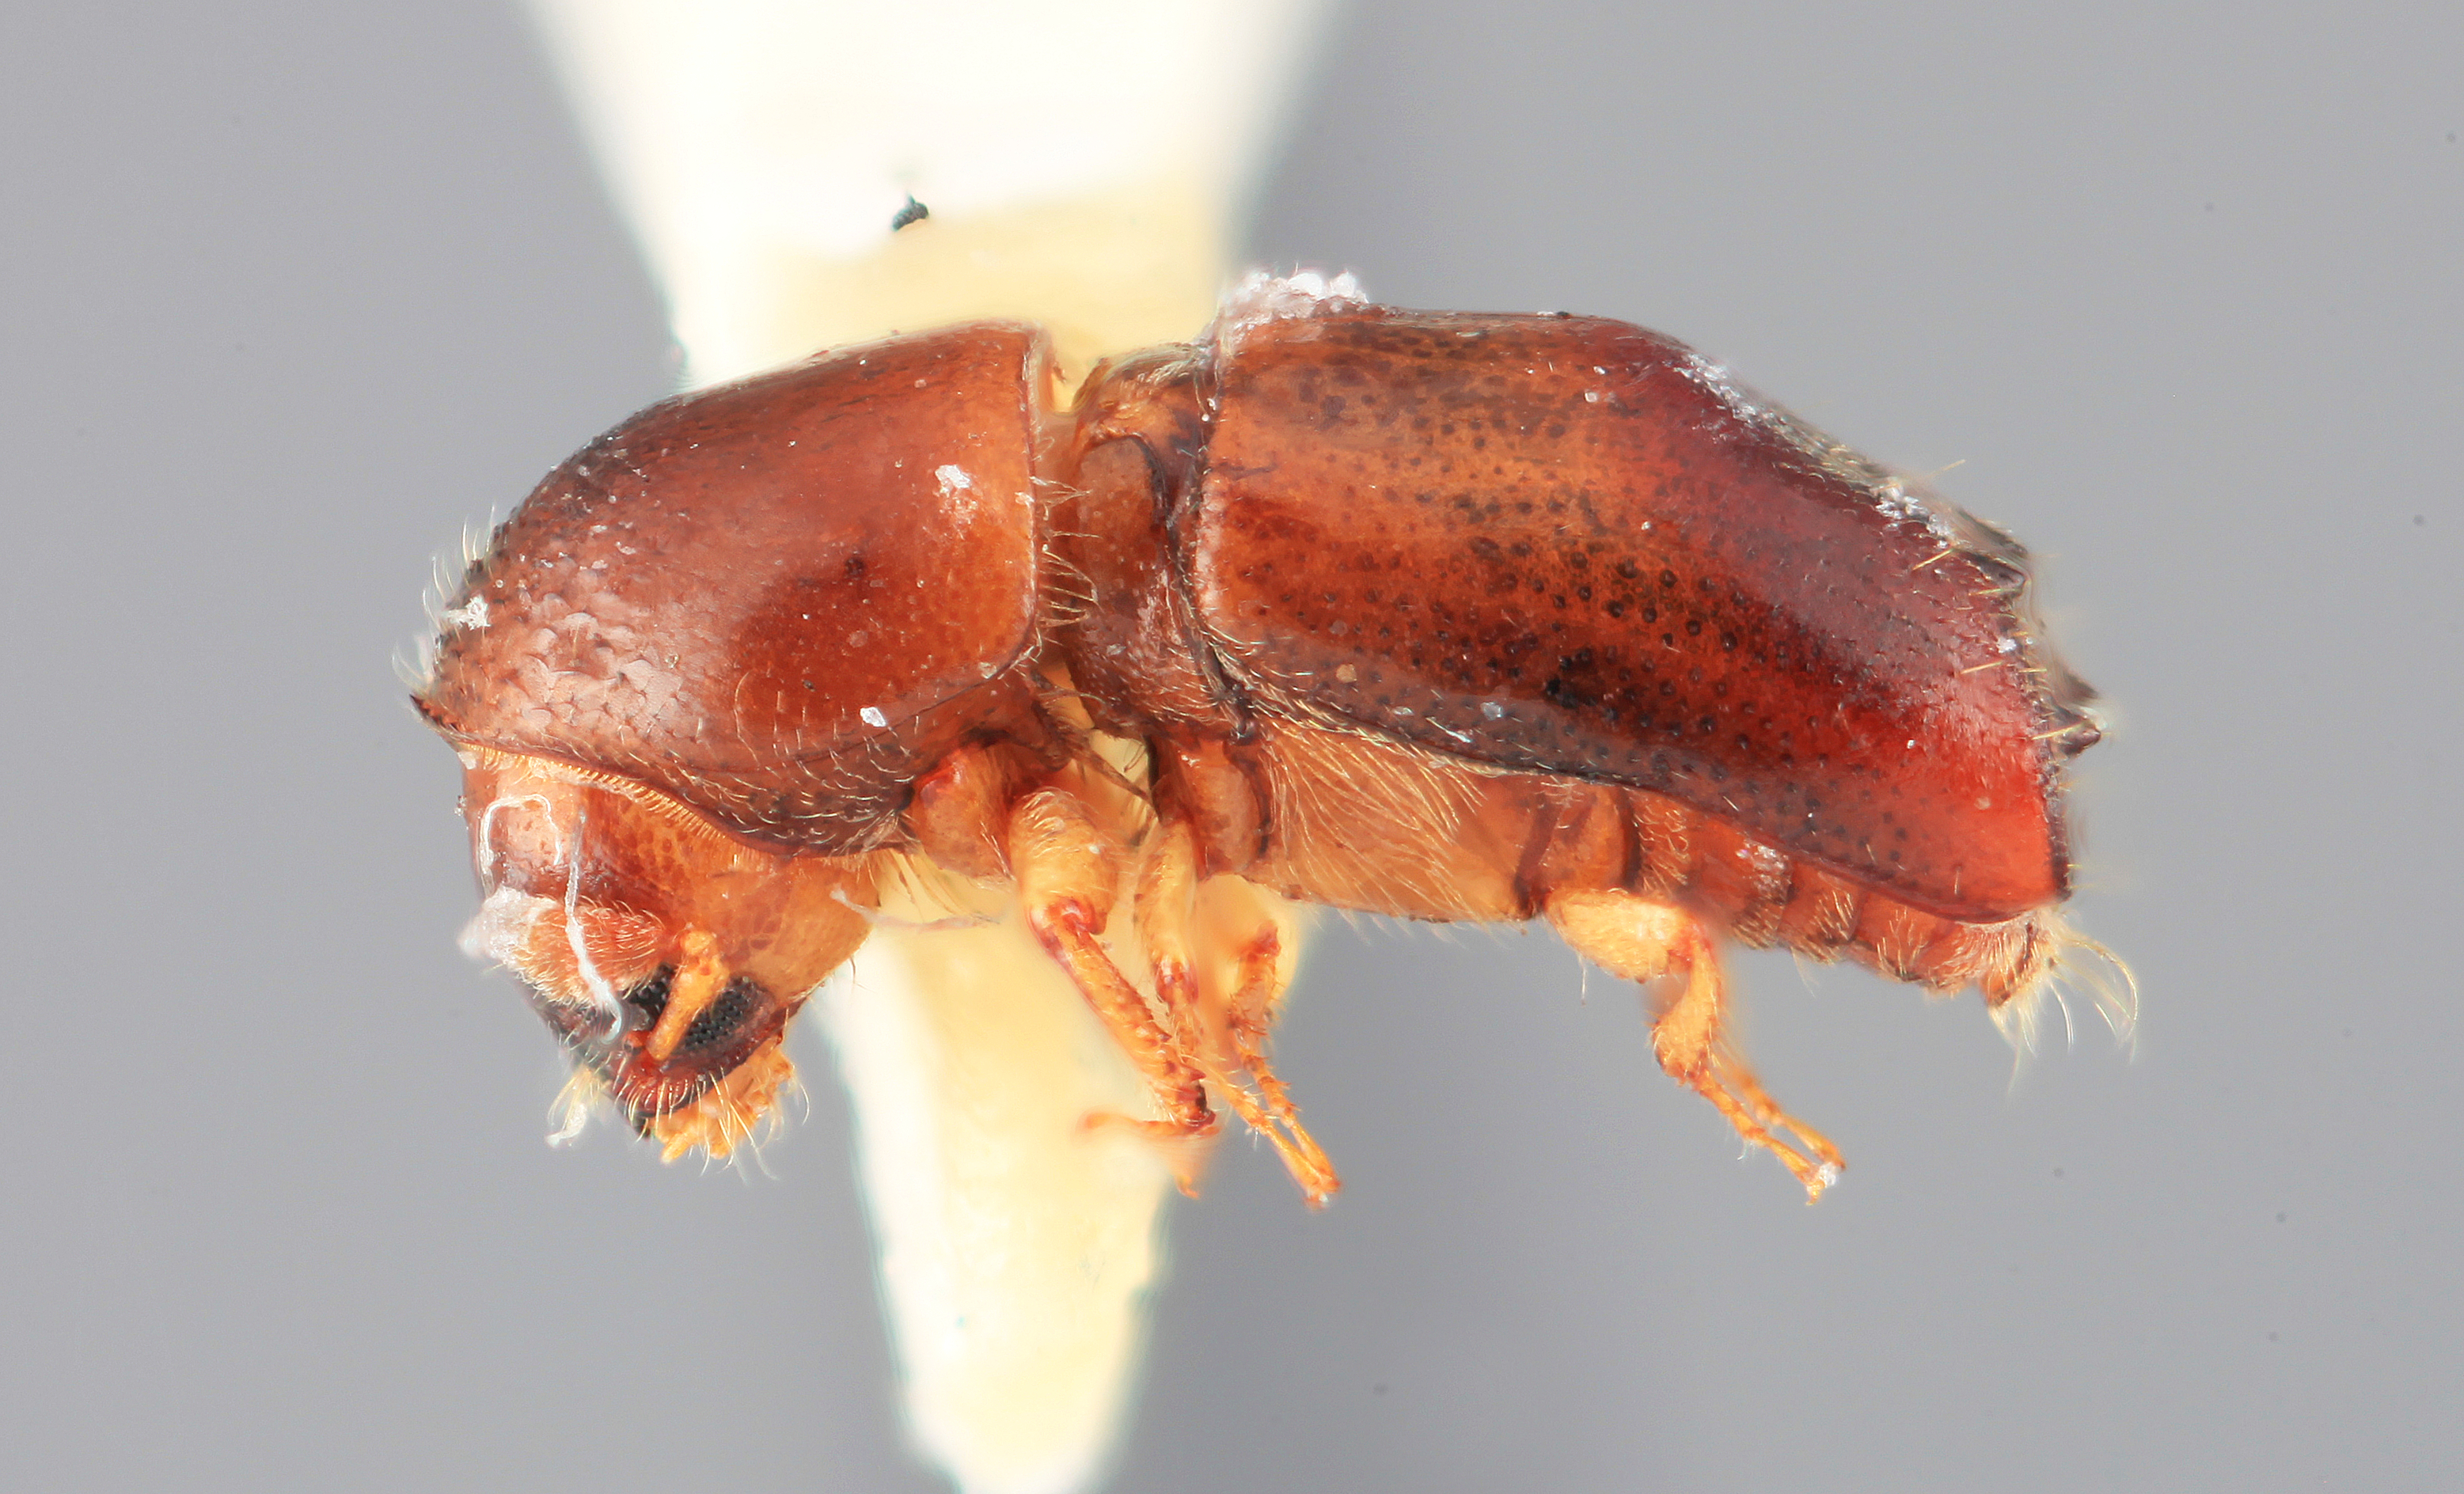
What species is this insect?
Monarthrum limulum
